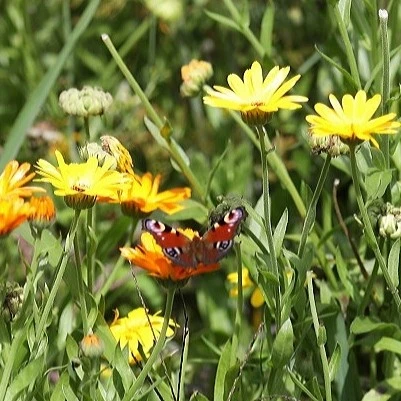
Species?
Aglais io
